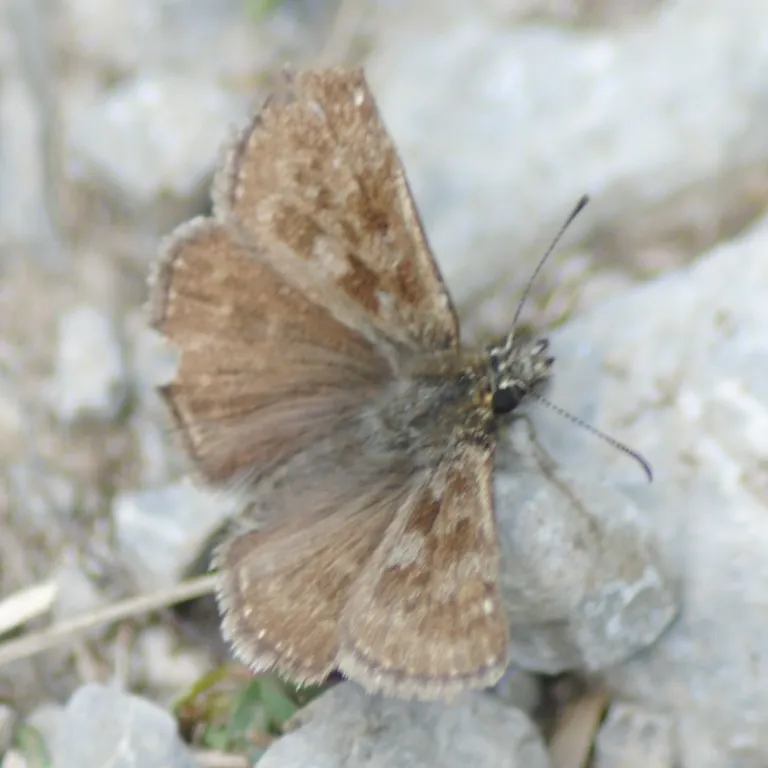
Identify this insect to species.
Erynnis tages
